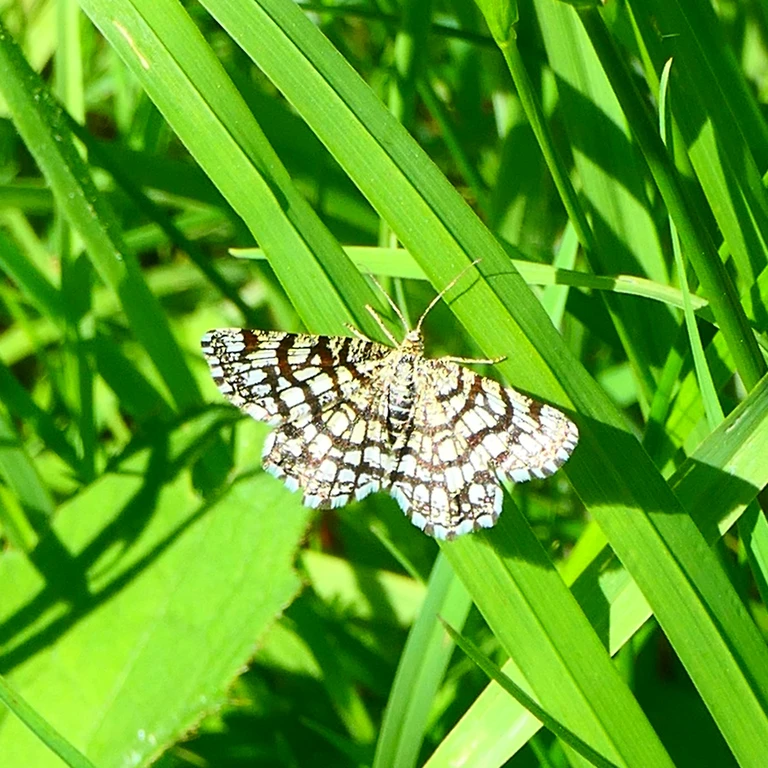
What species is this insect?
Chiasmia clathrata
